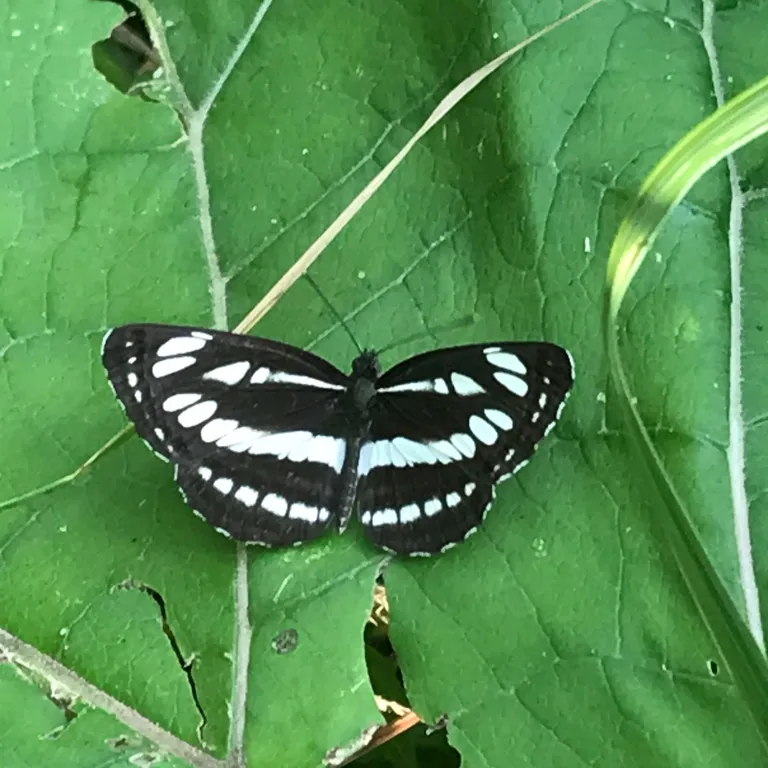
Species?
Neptis sappho
